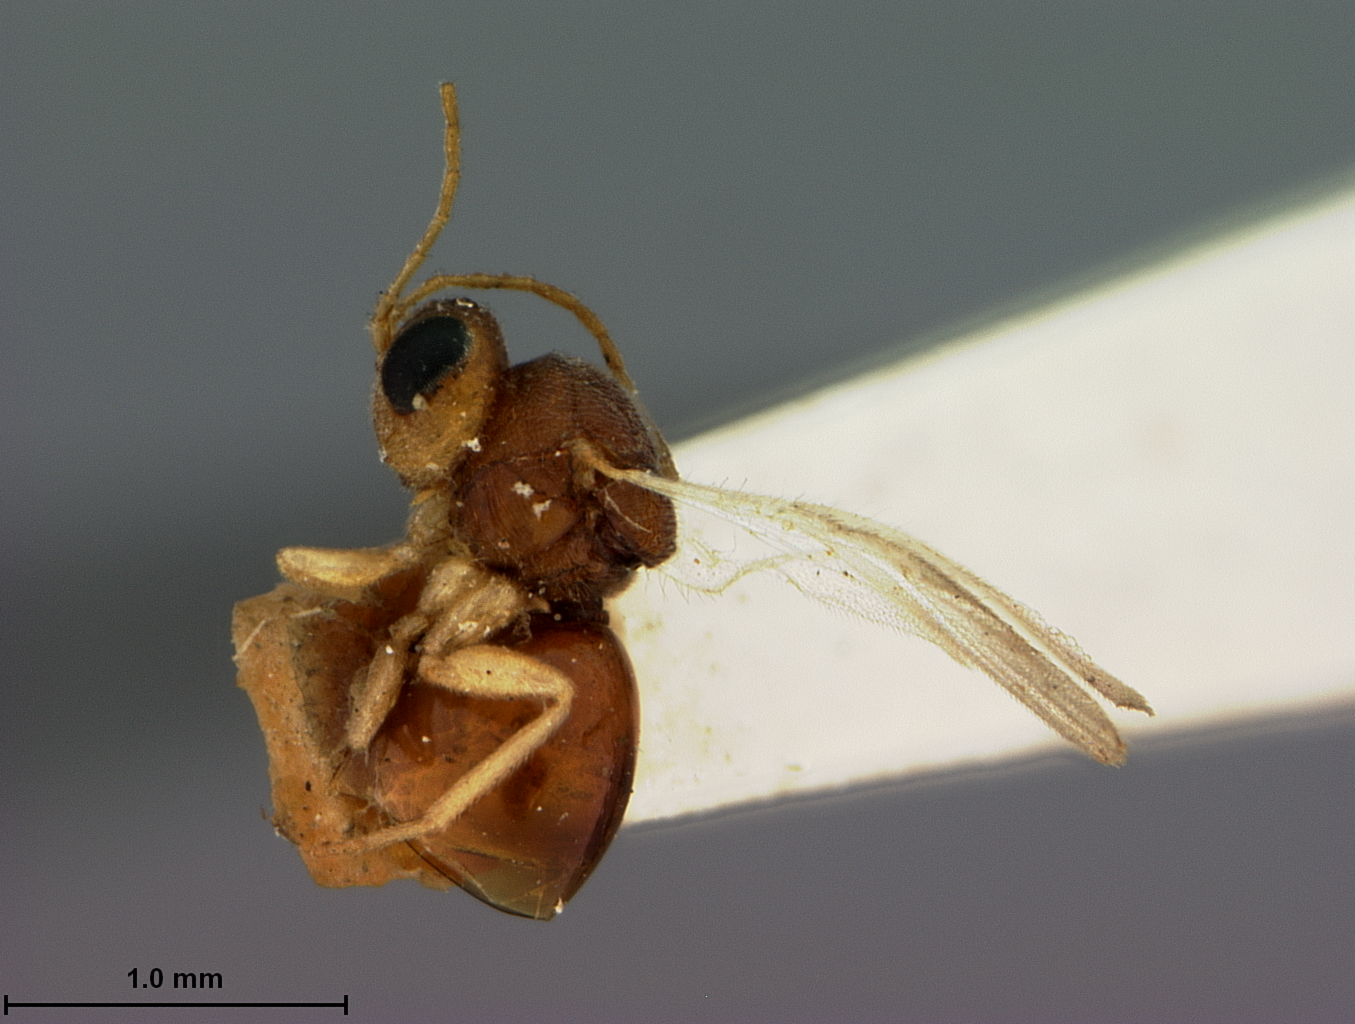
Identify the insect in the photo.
Ceroptres virentis
